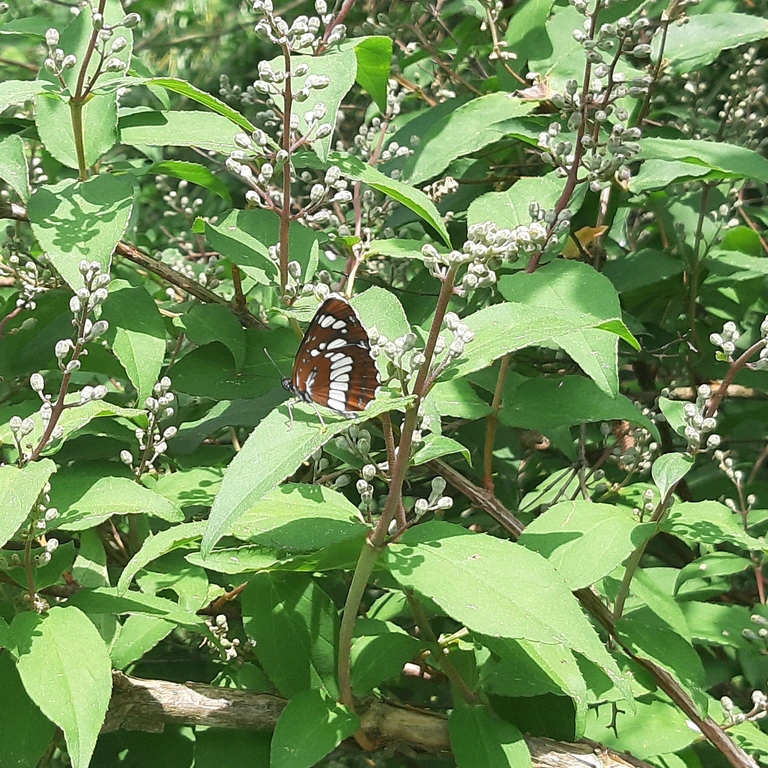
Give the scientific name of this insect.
Neptis rivularis
